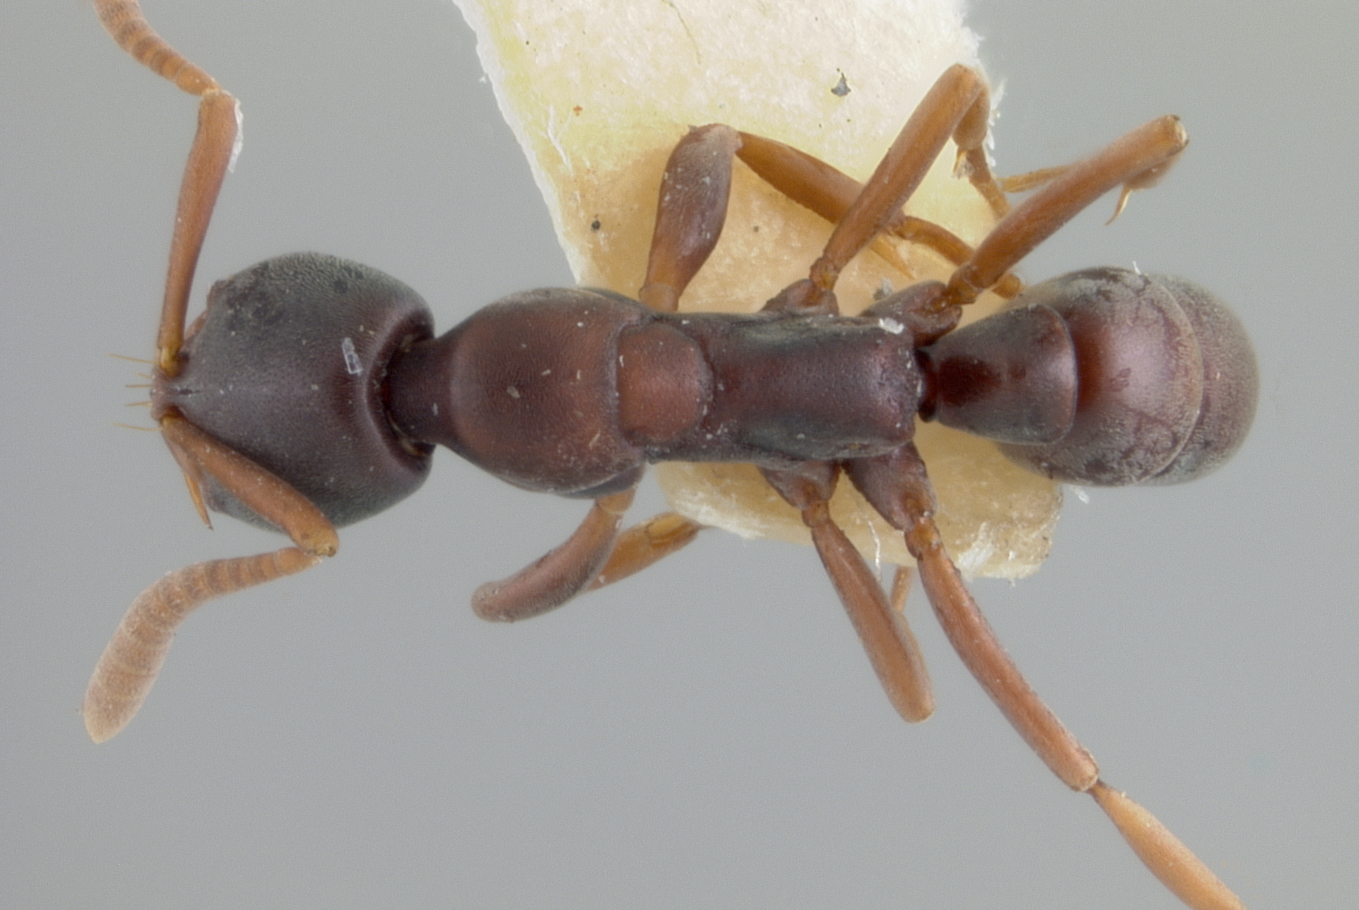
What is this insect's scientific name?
Belonopelta deletrix
